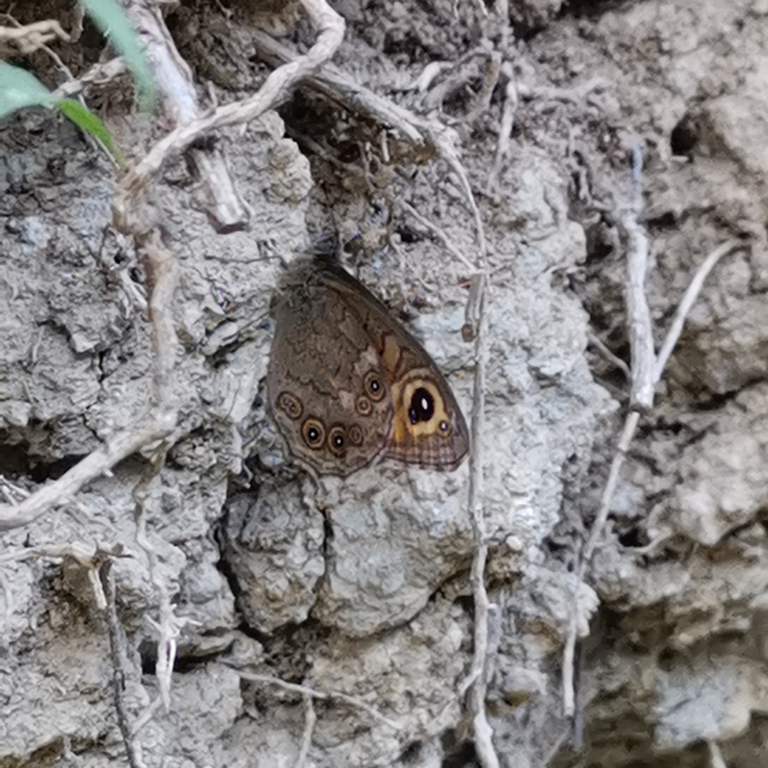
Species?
Lasiommata maera (also Pararge maera)
